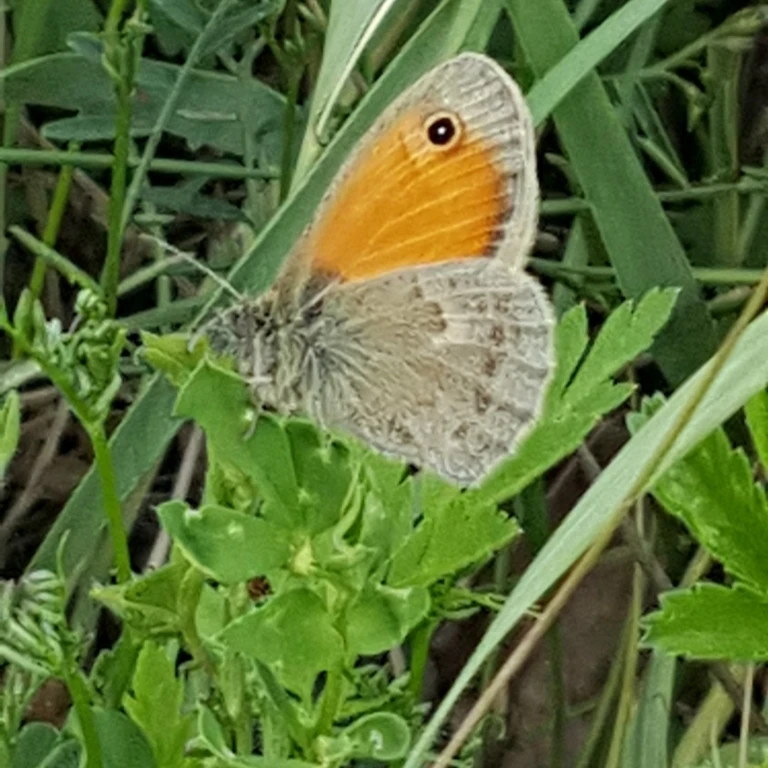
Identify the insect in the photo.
Coenonympha pamphilus
